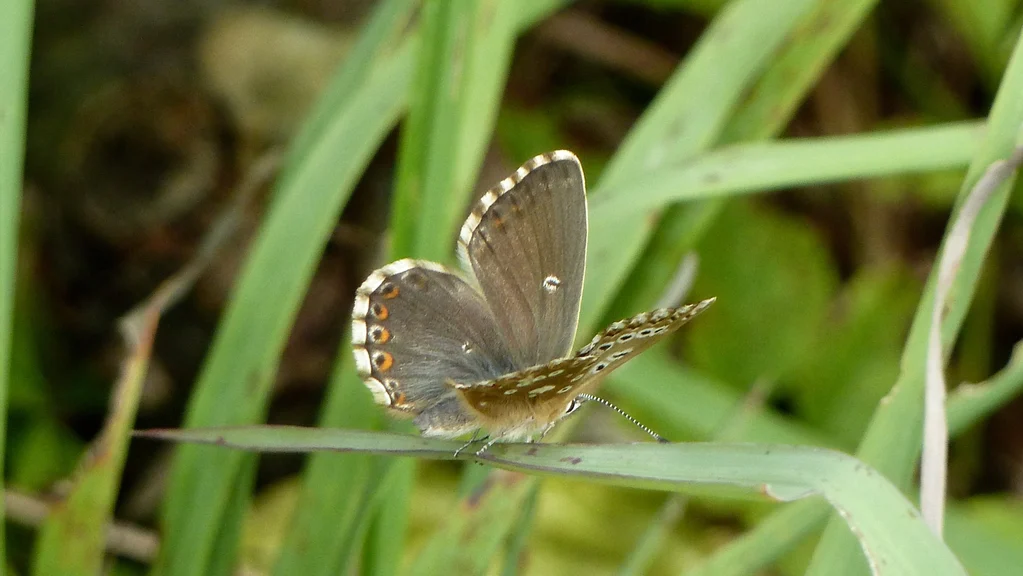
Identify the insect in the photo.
Lysandra coridon
